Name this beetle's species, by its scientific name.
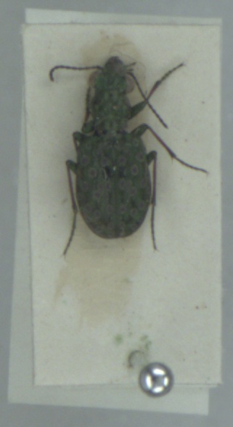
Elaphrus riparius
